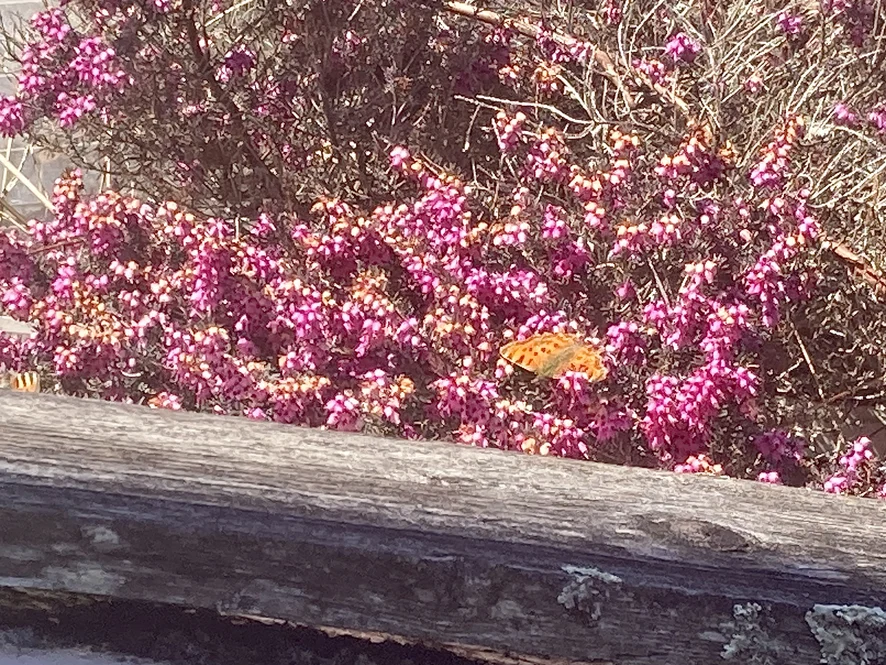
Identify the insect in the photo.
Polygonia c-album
